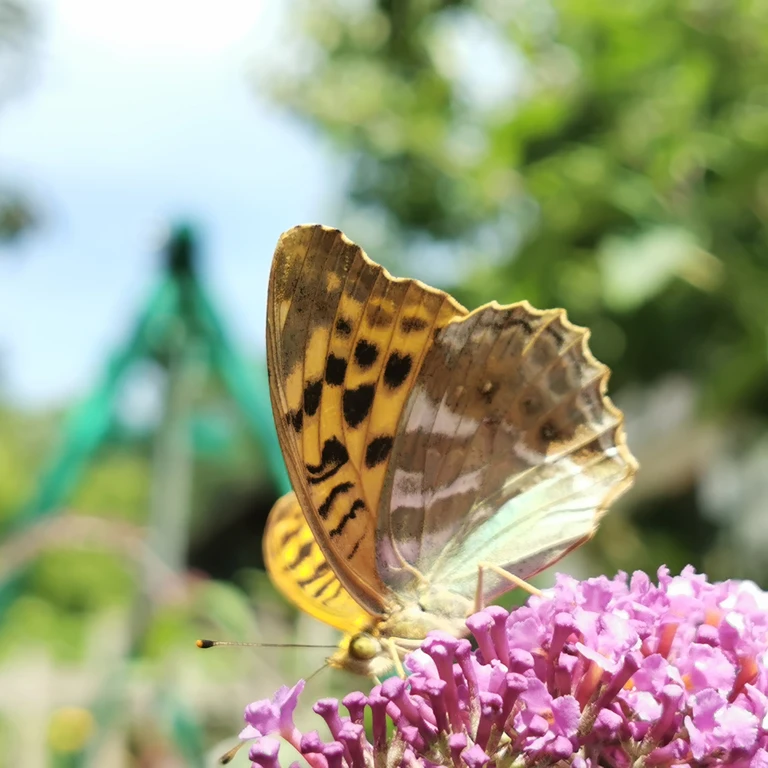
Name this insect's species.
Argynnis paphia
